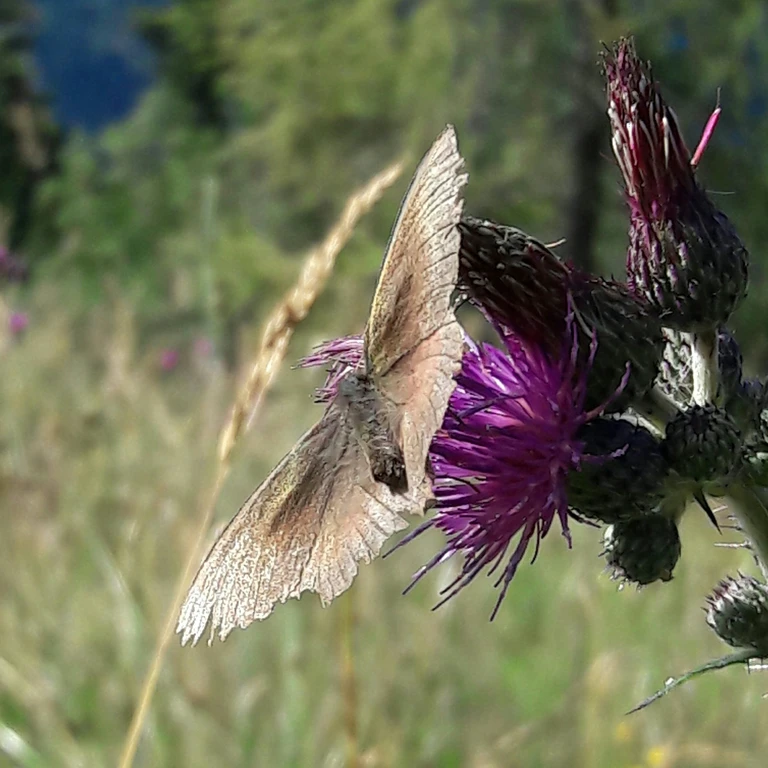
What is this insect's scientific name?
Maniola jurtina
